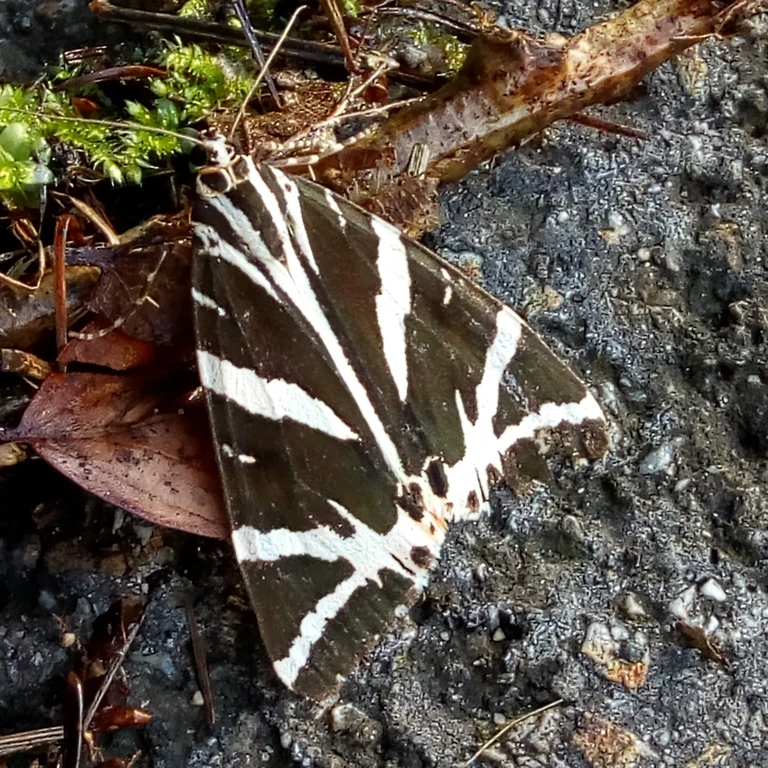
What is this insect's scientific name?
Euplagia quadripunctaria
